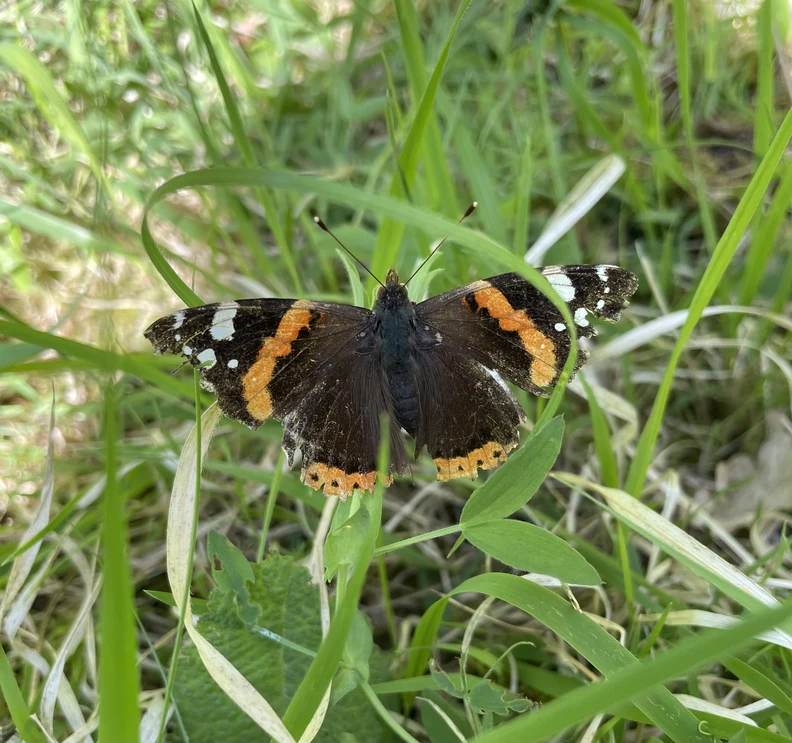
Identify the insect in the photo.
Vanessa atalanta
